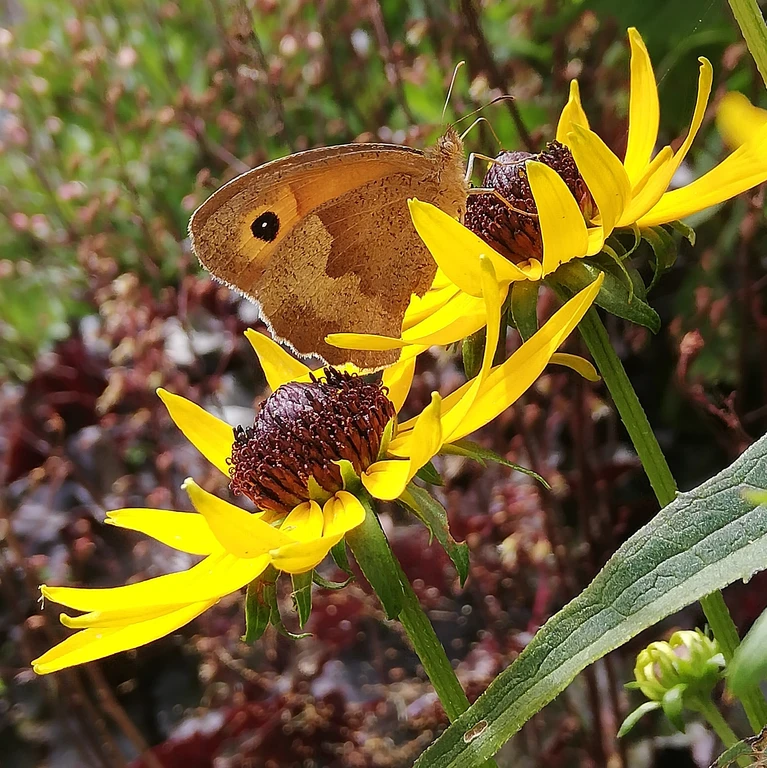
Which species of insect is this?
Maniola jurtina
